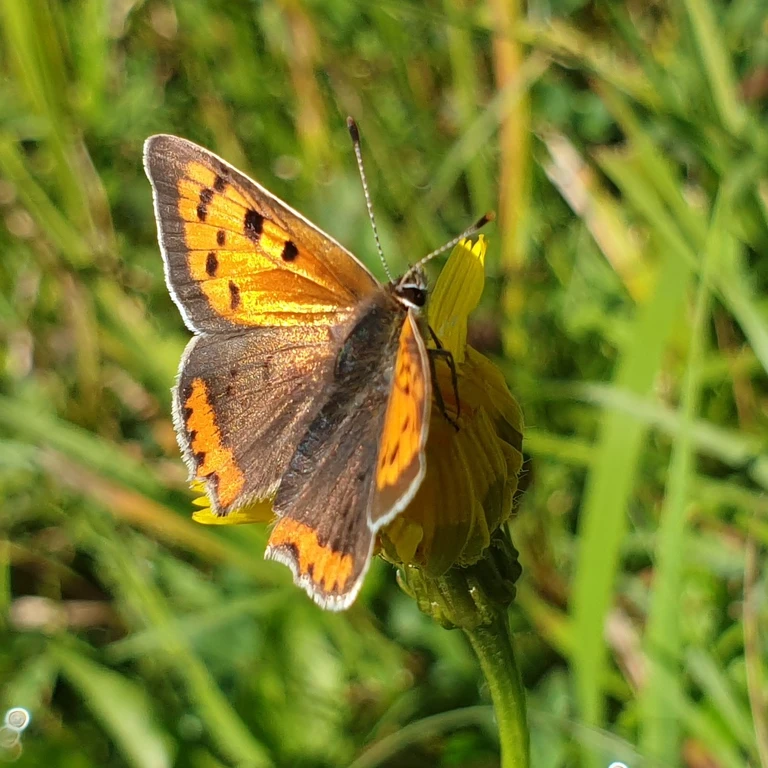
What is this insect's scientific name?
Lycaena phlaeas
